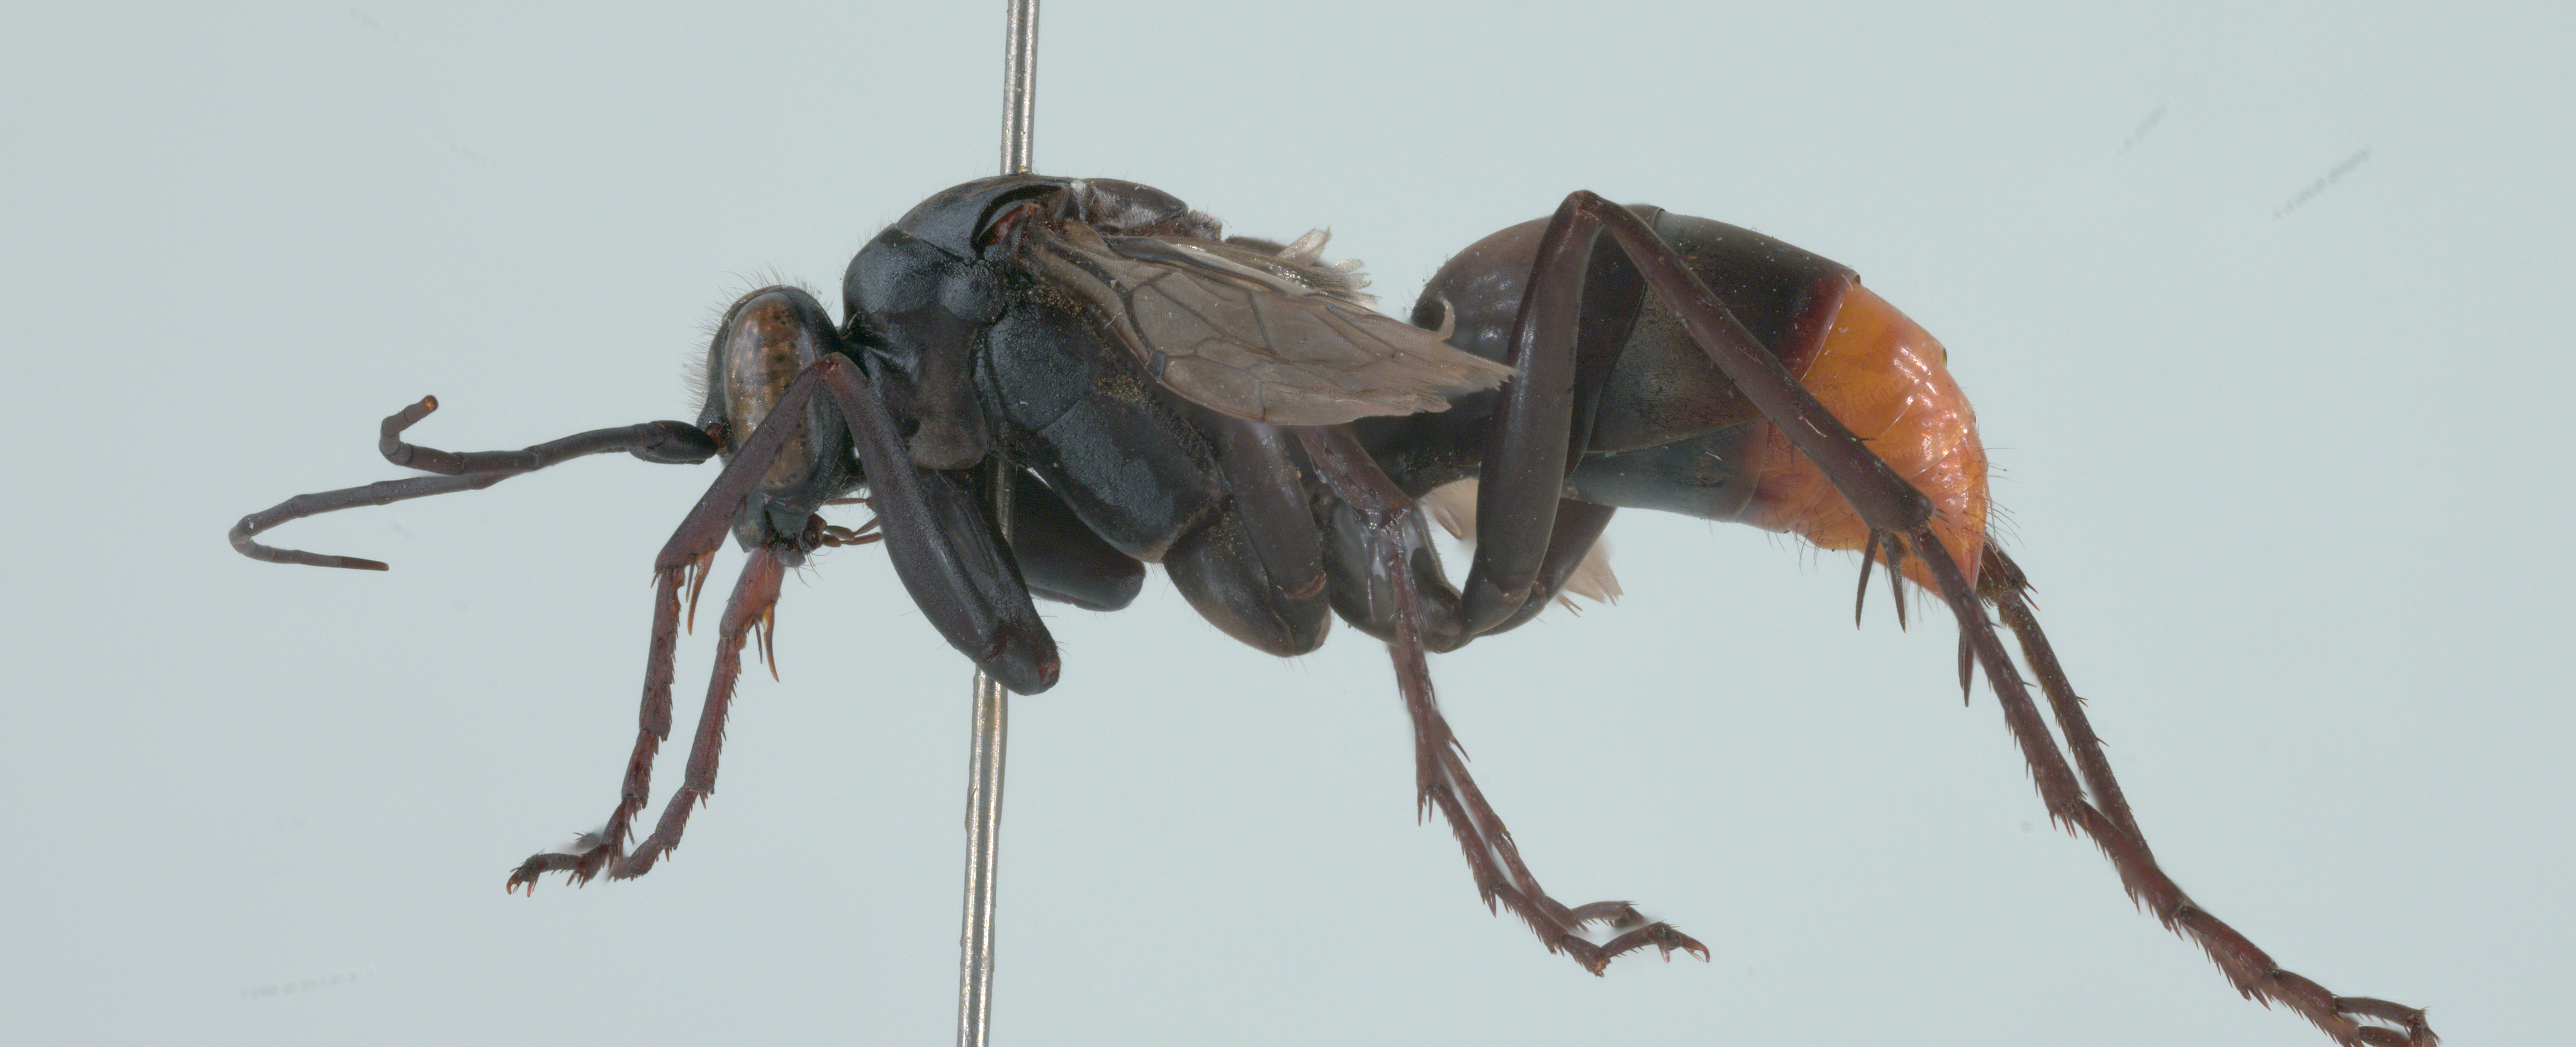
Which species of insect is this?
Tachypompilus analis
